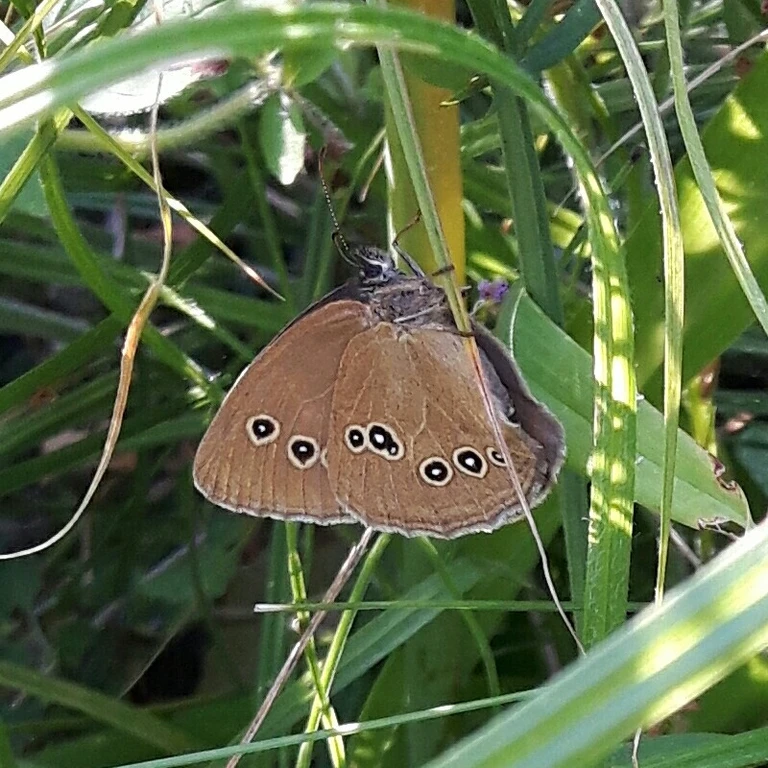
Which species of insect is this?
Aphantopus hyperantus
